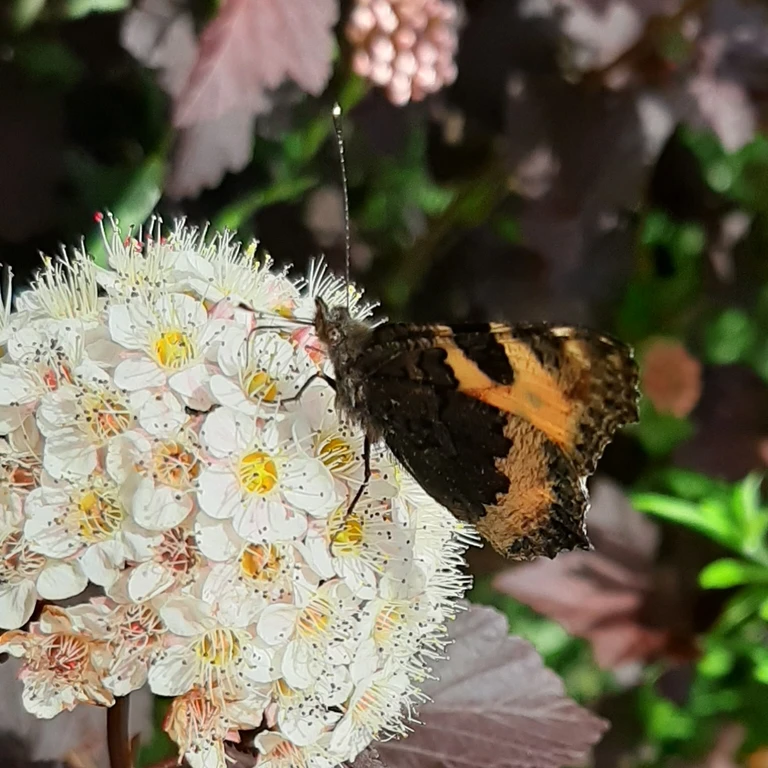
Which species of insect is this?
Aglais urticae
